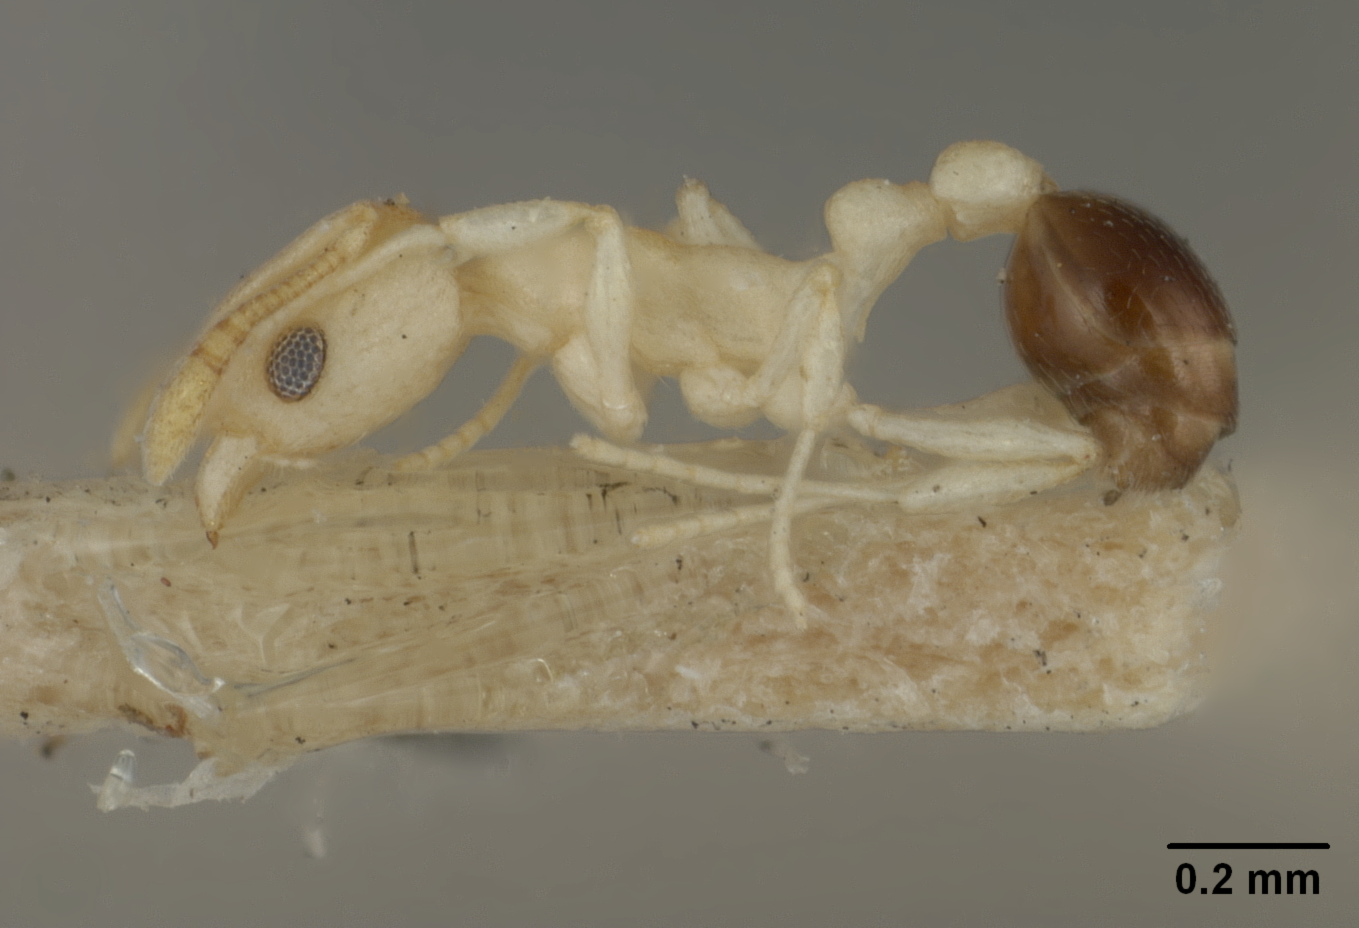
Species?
Cardiocondyla nivalis
